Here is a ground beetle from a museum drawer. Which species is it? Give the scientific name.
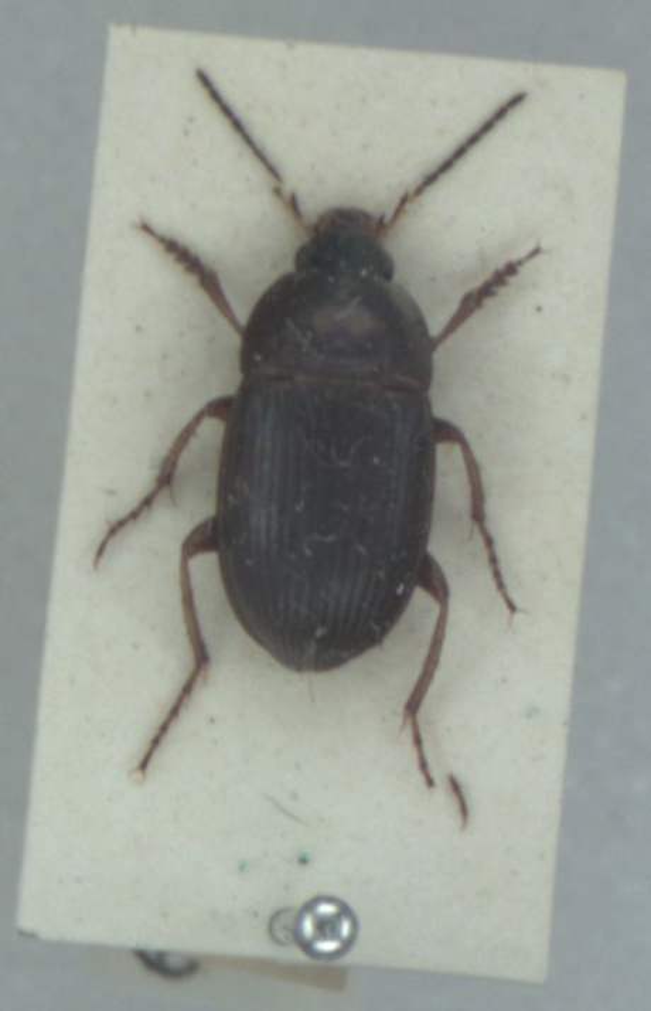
Amara ovata
